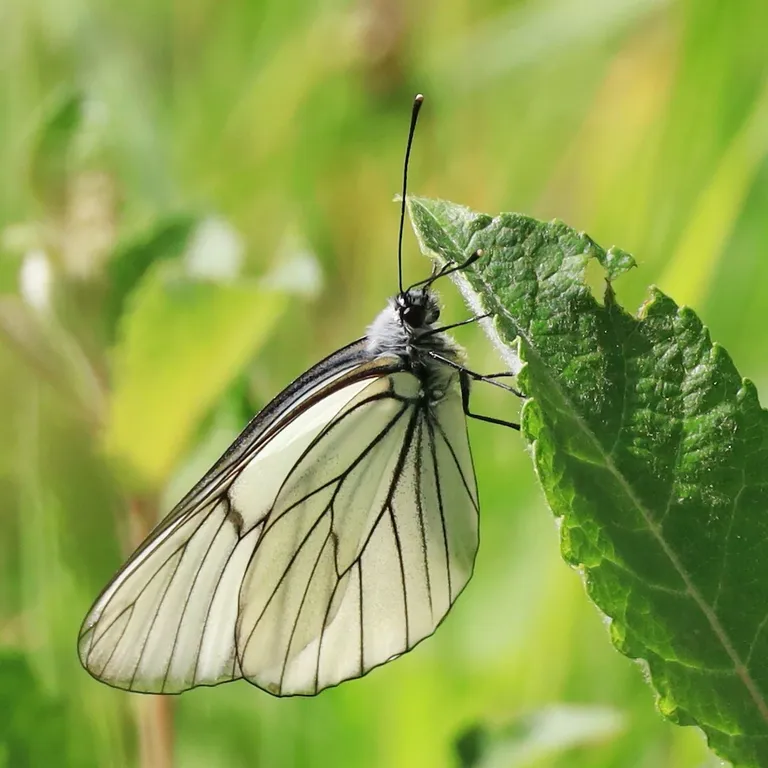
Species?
Aporia crataegi
